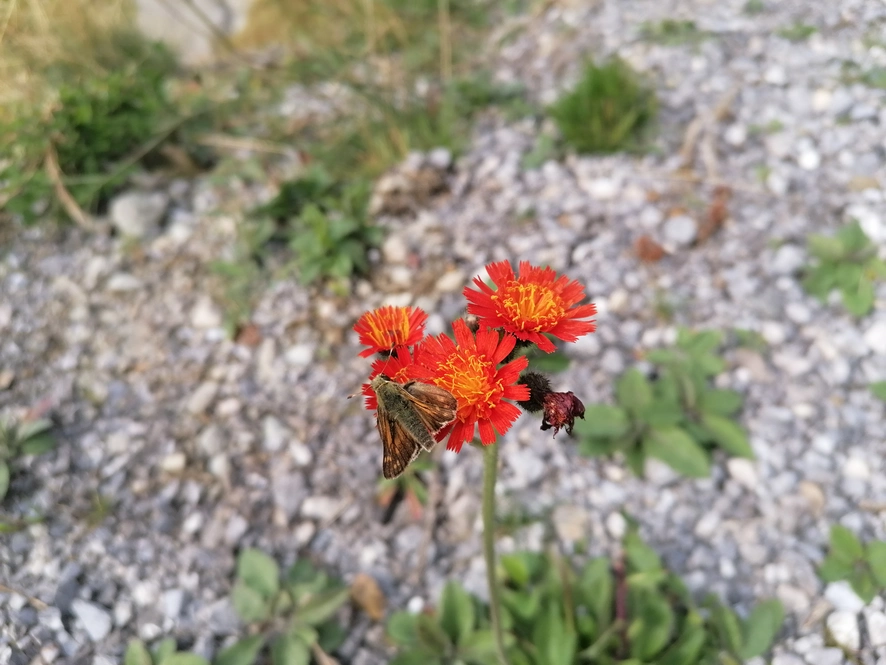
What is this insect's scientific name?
Hesperia comma
